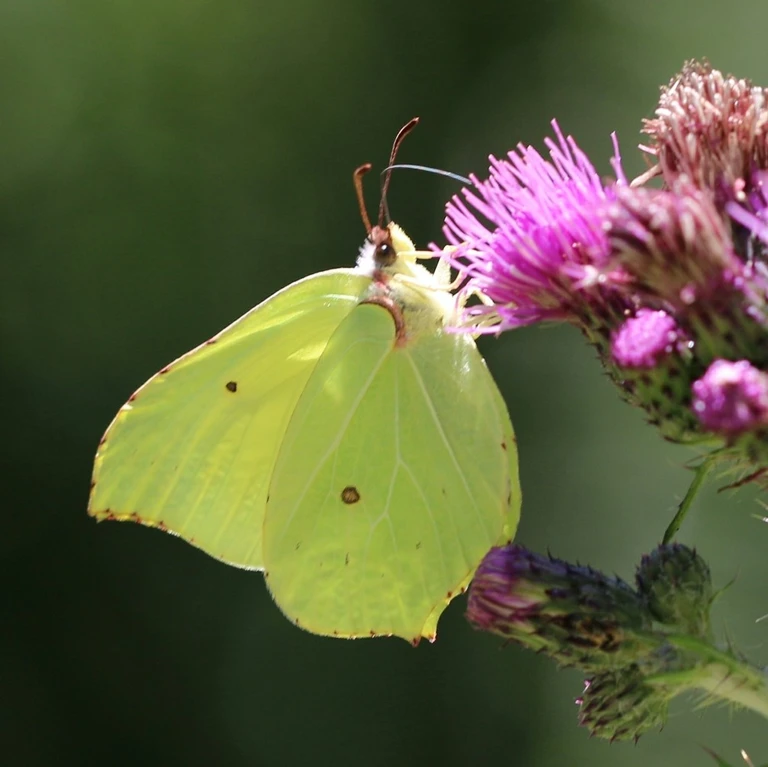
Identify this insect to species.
Gonepteryx rhamni
